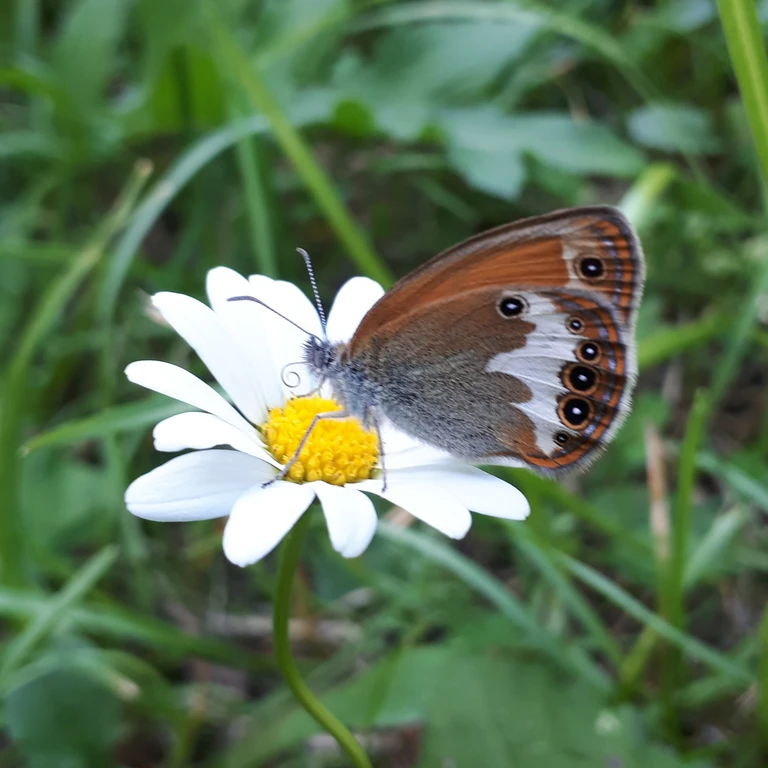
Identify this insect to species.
Coenonympha arcania
